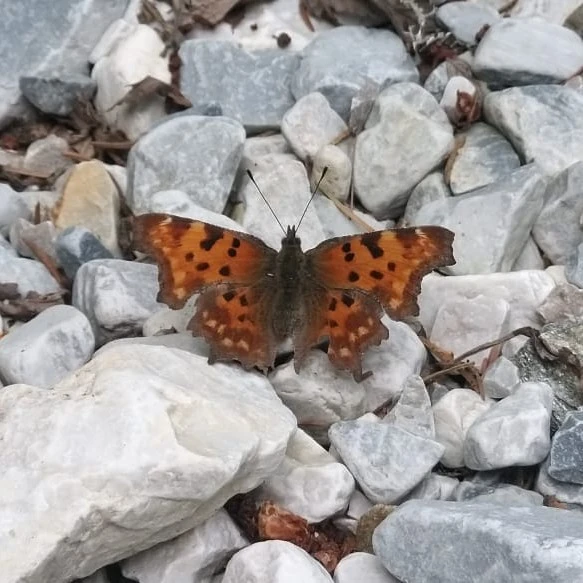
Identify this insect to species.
Polygonia c-album
